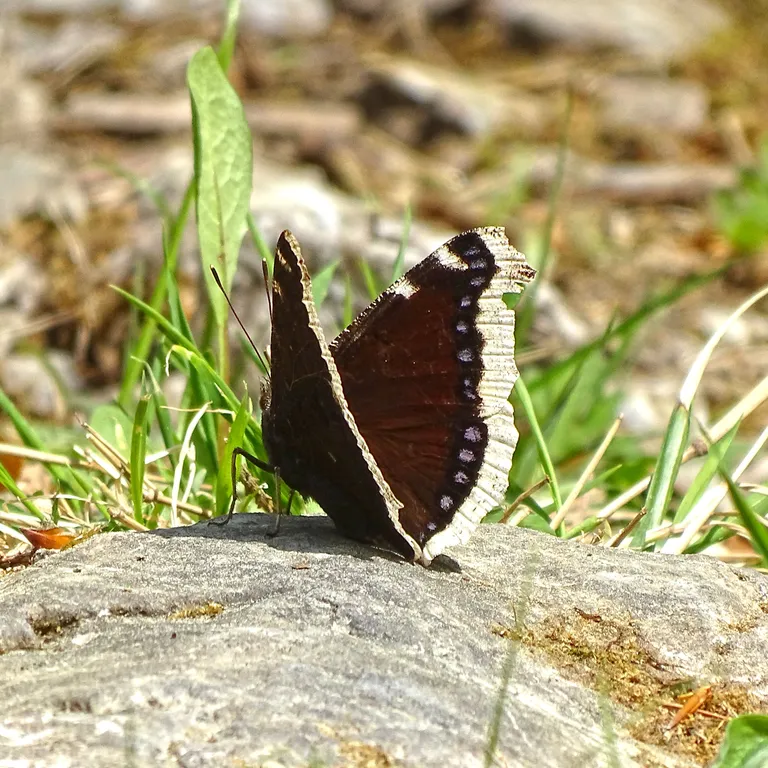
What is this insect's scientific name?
Nymphalis antiopa
